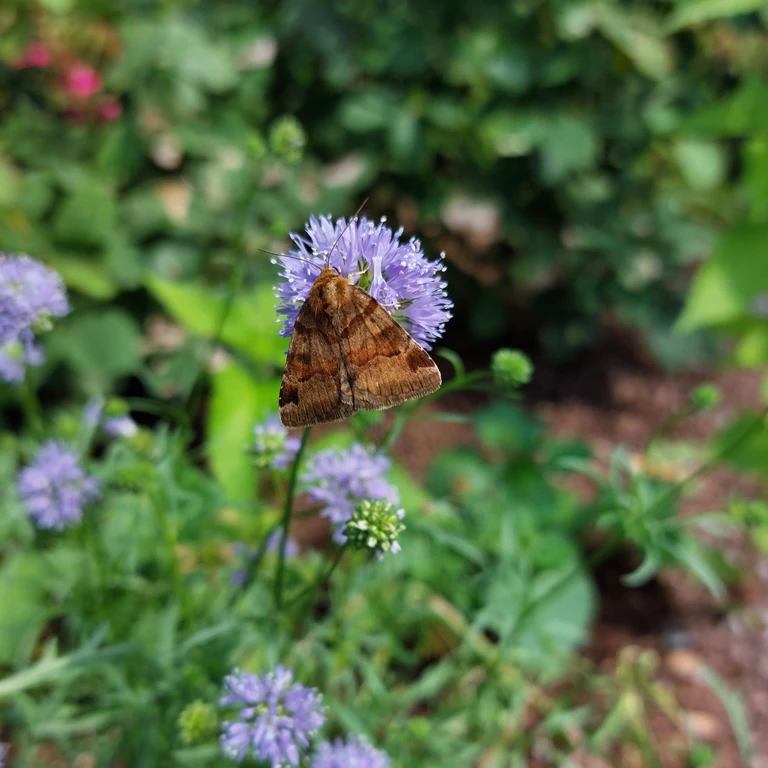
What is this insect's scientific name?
Euclidia glyphica
